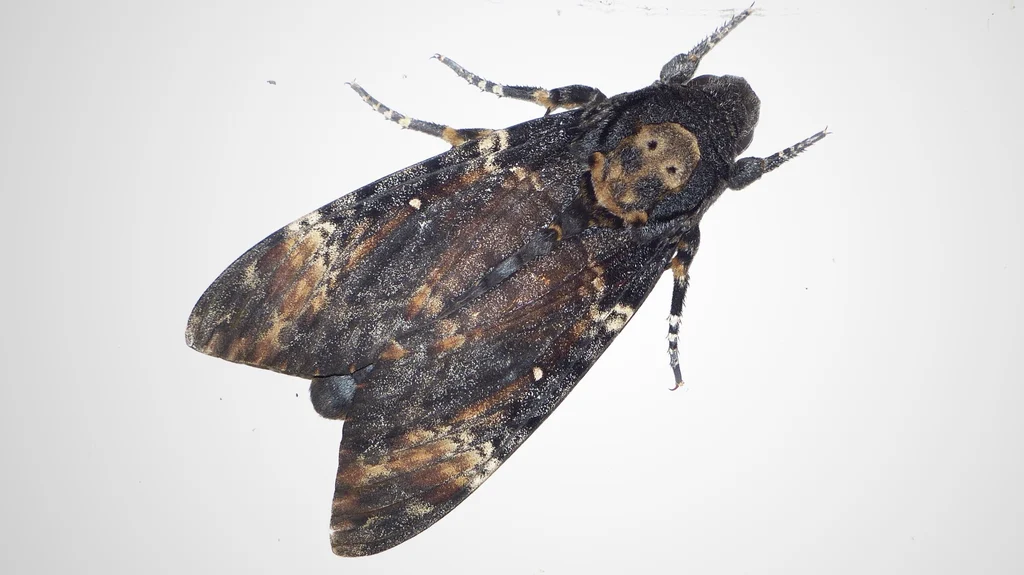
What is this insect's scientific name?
Acherontia atropos
